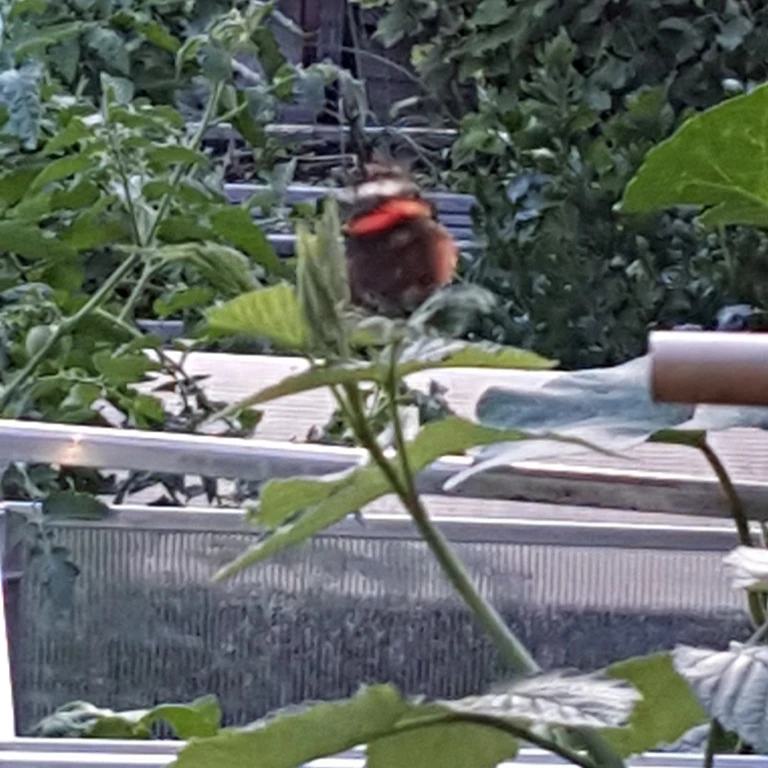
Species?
Vanessa atalanta
